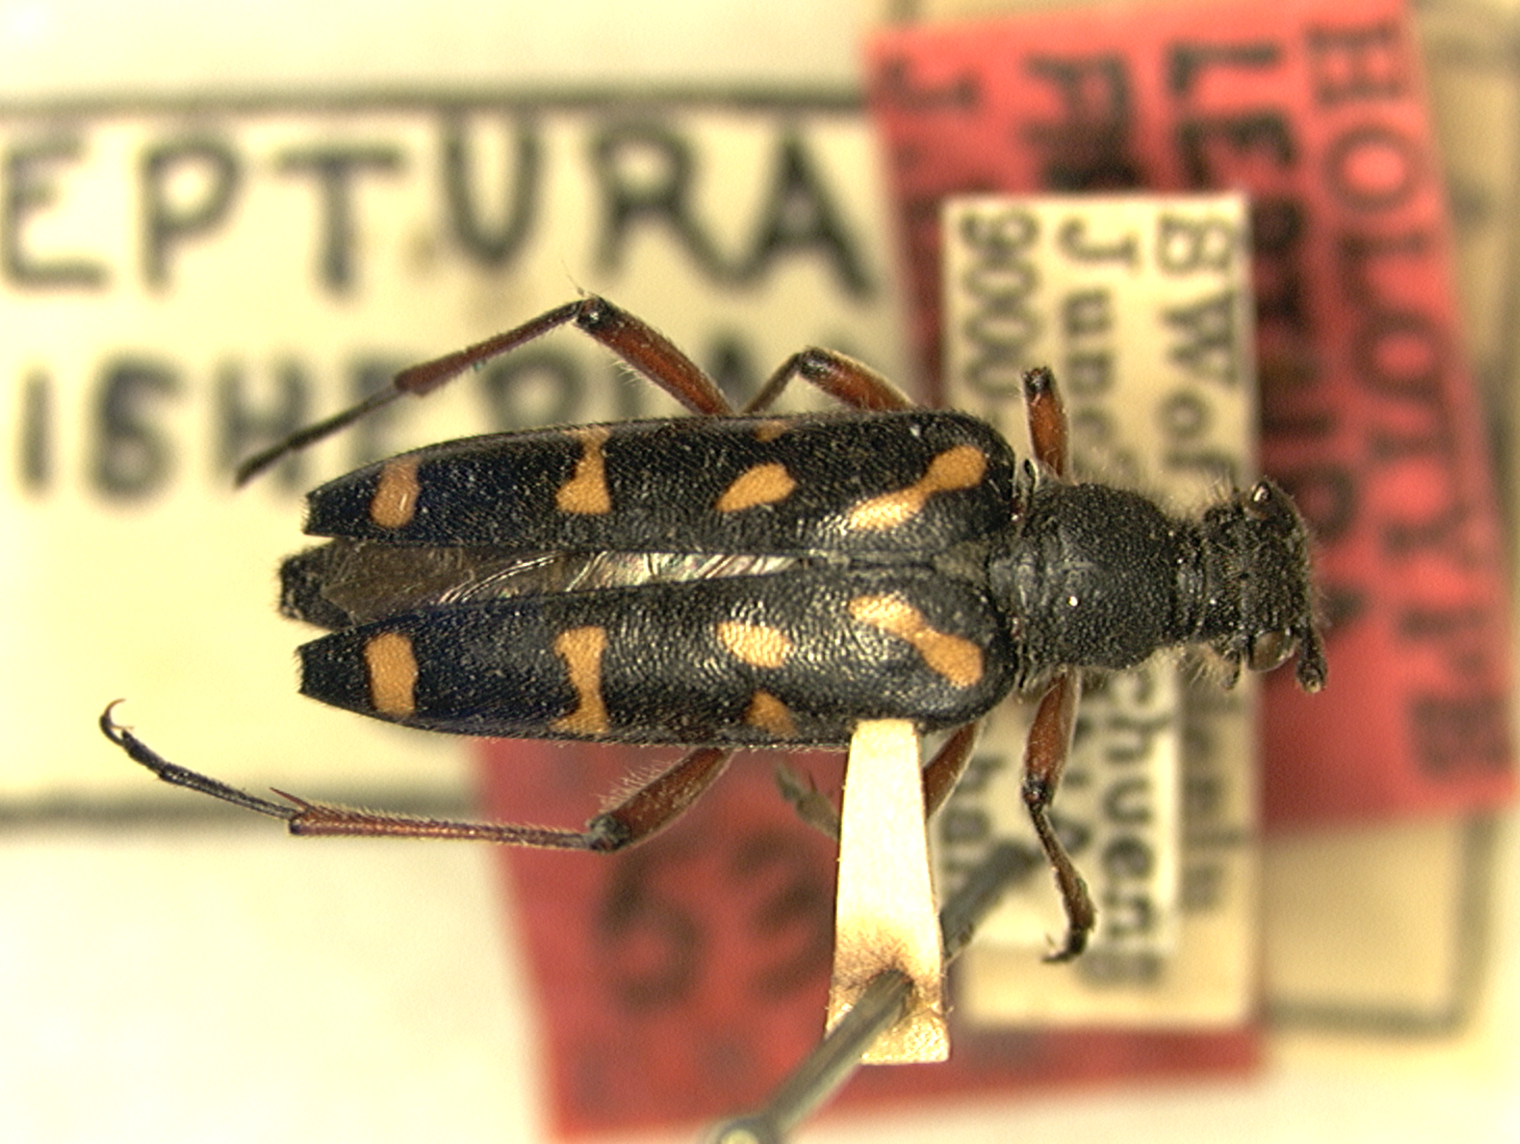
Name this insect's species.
Leptura fisheriana
